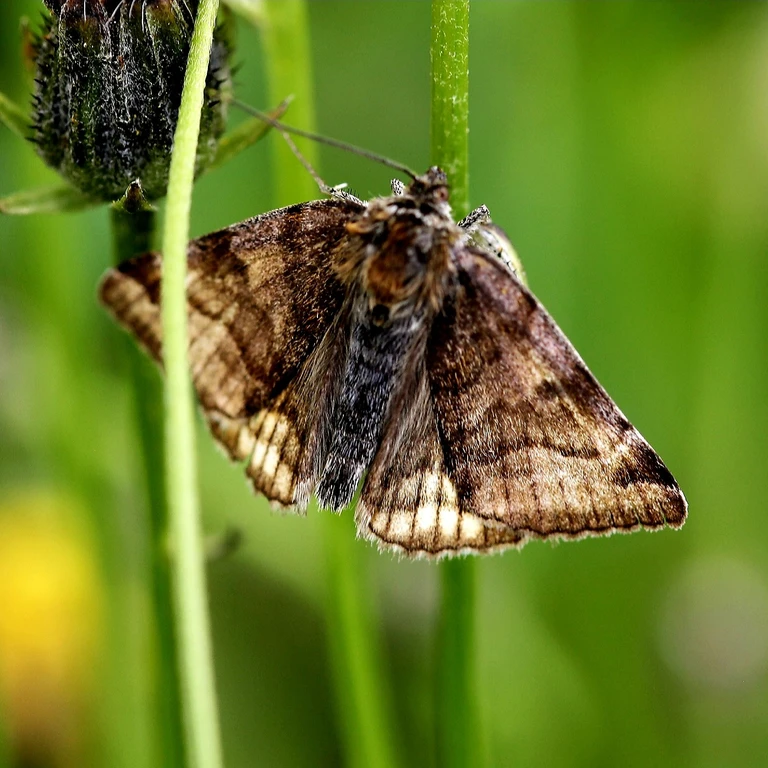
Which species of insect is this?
Euclidia glyphica
